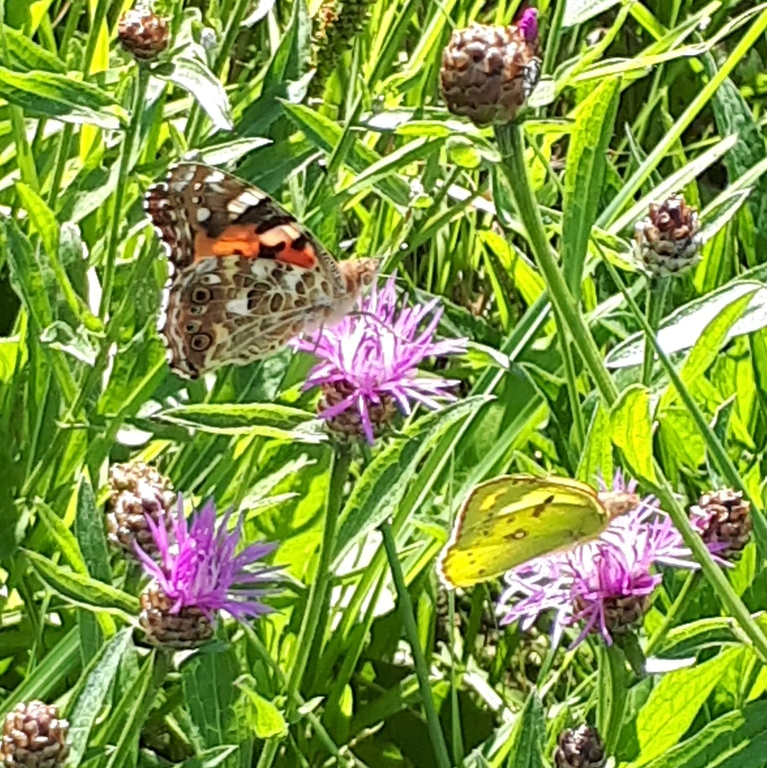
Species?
Vanessa cardui
